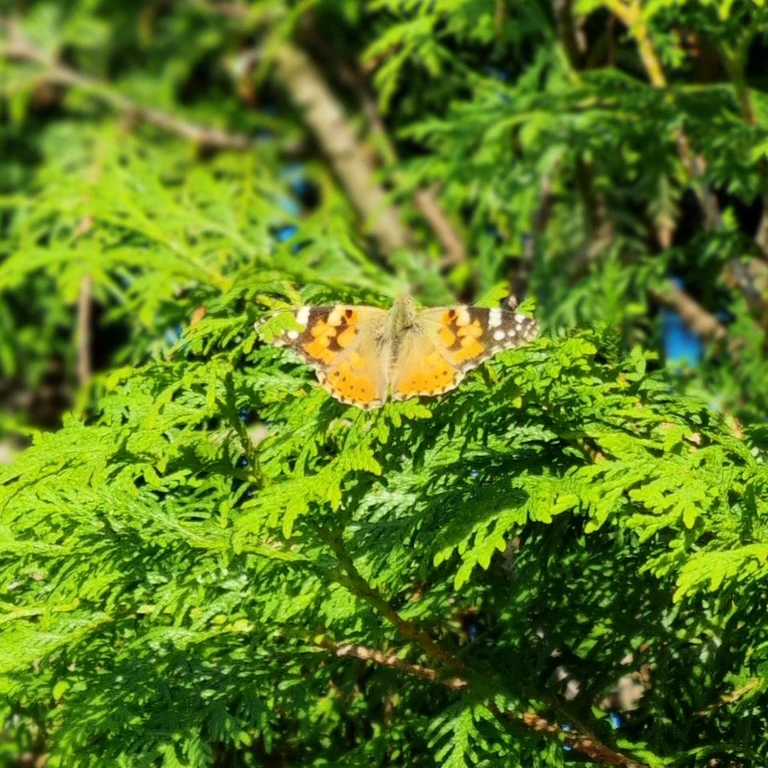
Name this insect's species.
Vanessa cardui
